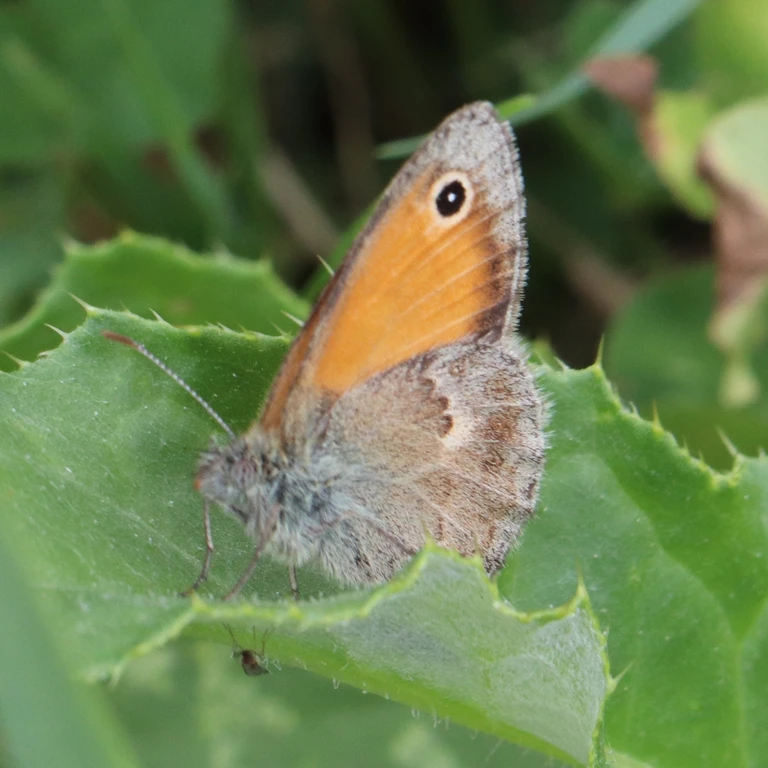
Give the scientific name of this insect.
Coenonympha pamphilus
